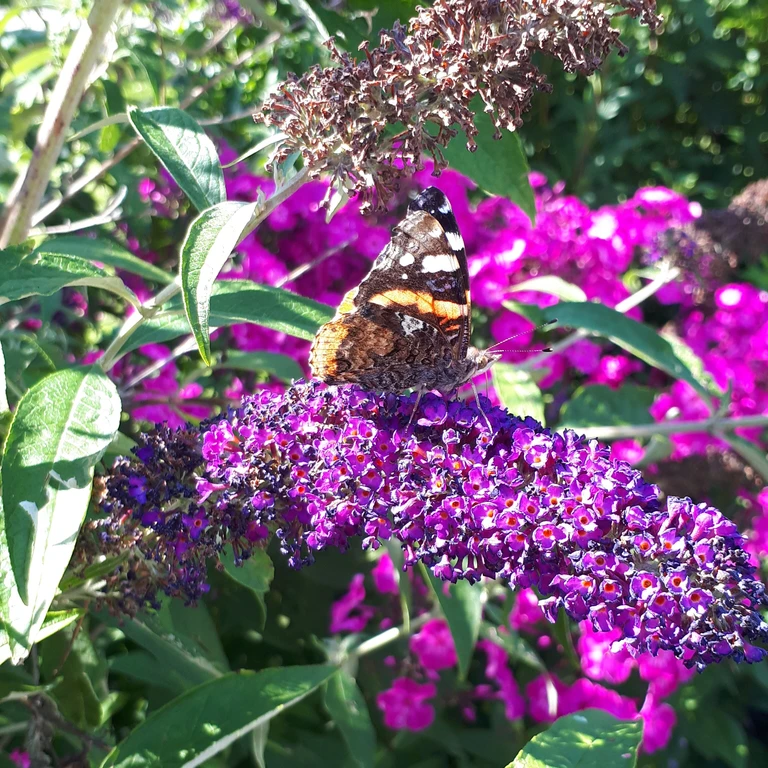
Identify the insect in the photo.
Vanessa atalanta
